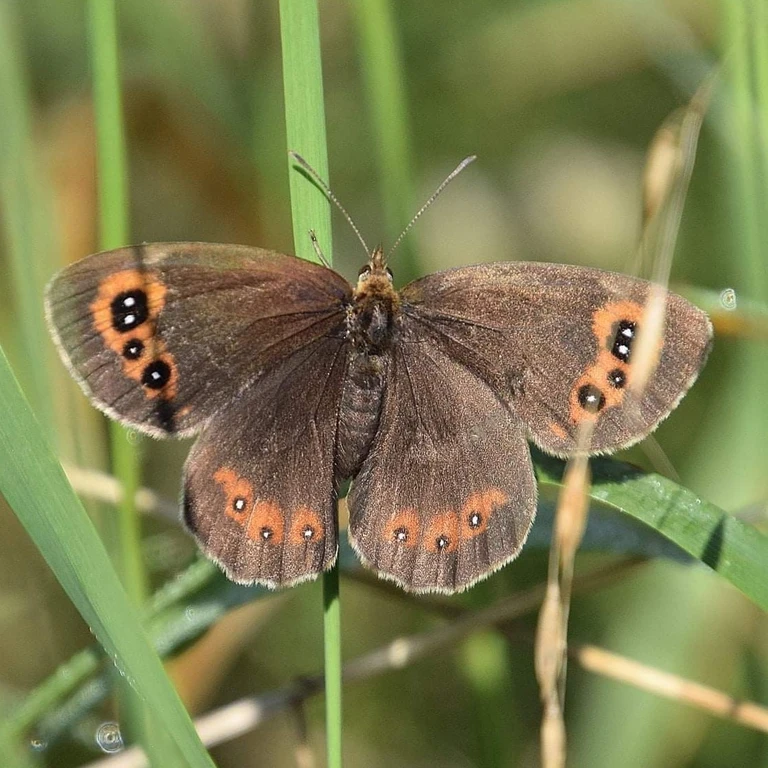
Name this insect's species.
Erebia aethiops
